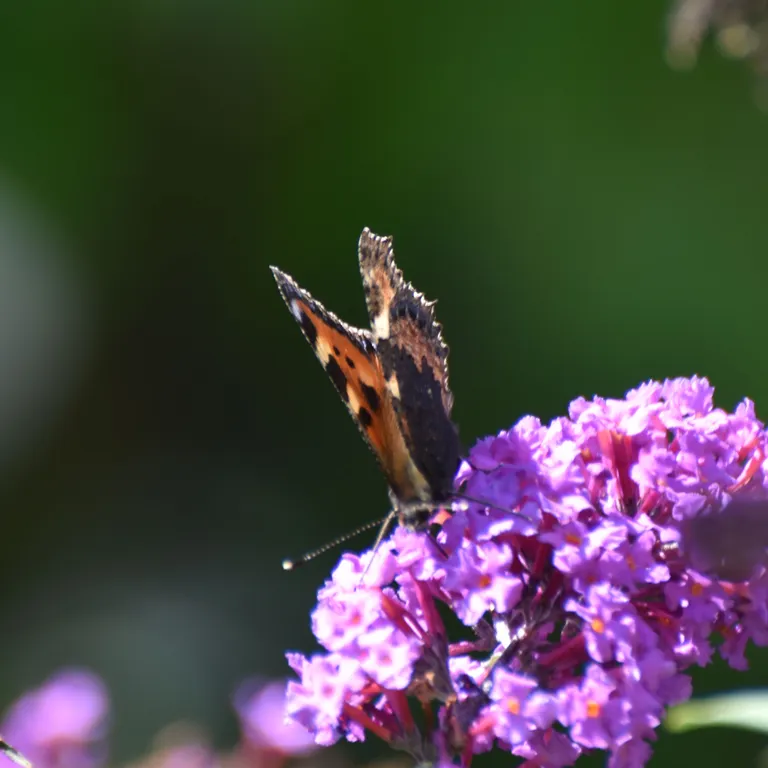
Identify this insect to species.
Aglais urticae
